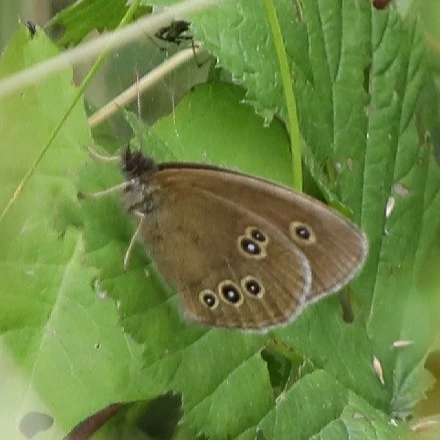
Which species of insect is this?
Aphantopus hyperantus
